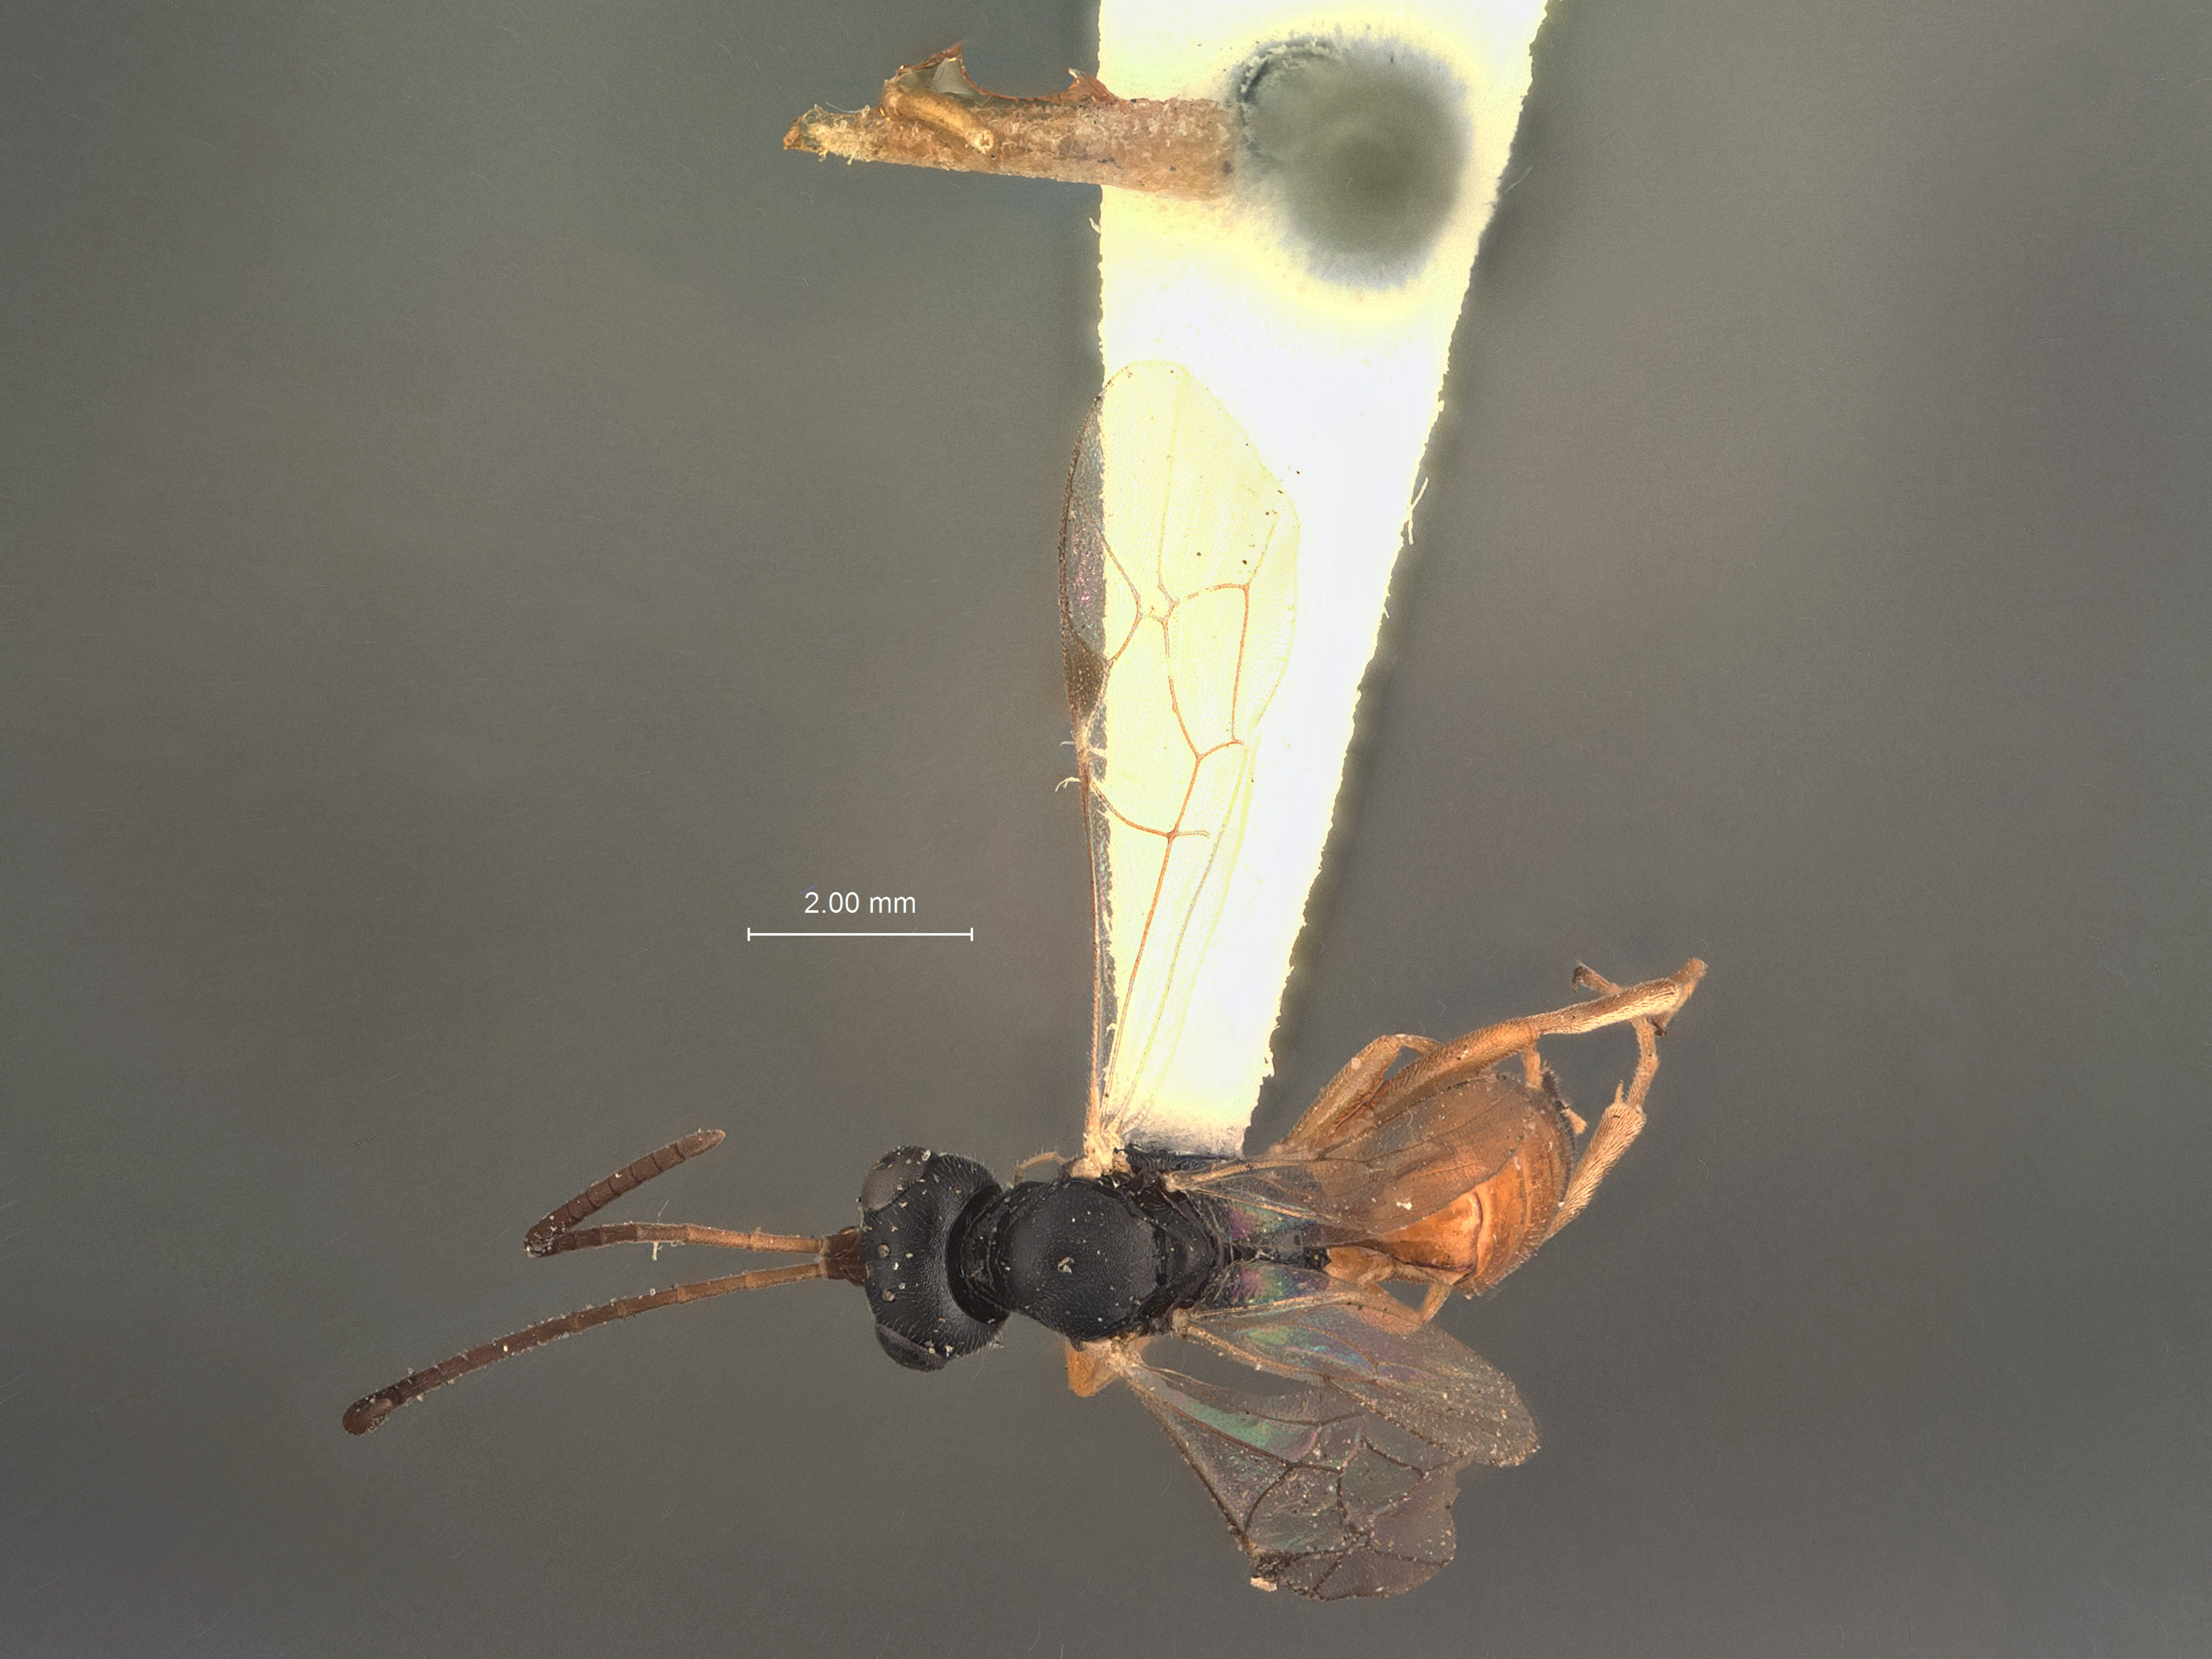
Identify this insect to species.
Aenoplex polychrosidis
